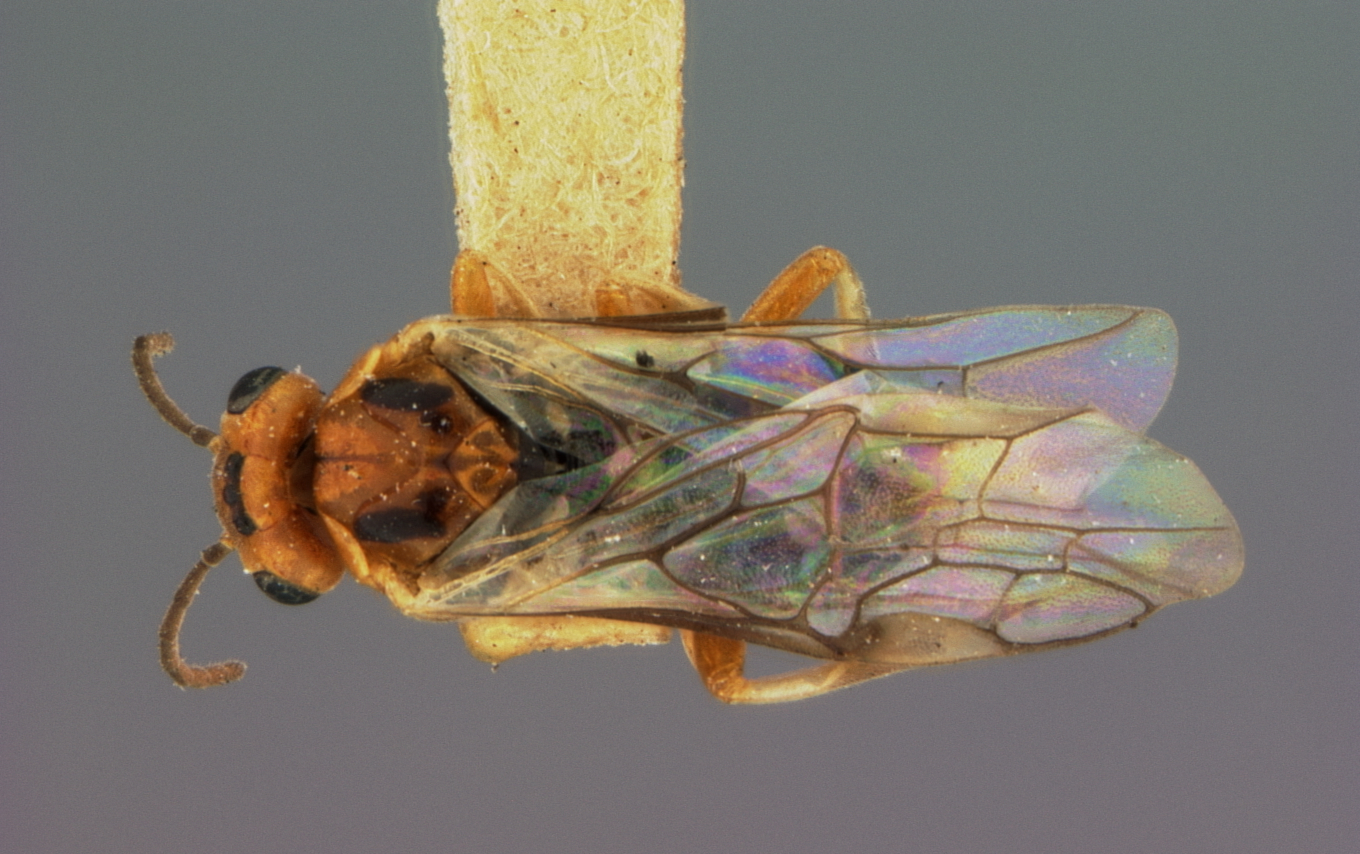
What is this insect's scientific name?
Hoplocampa marlatti
